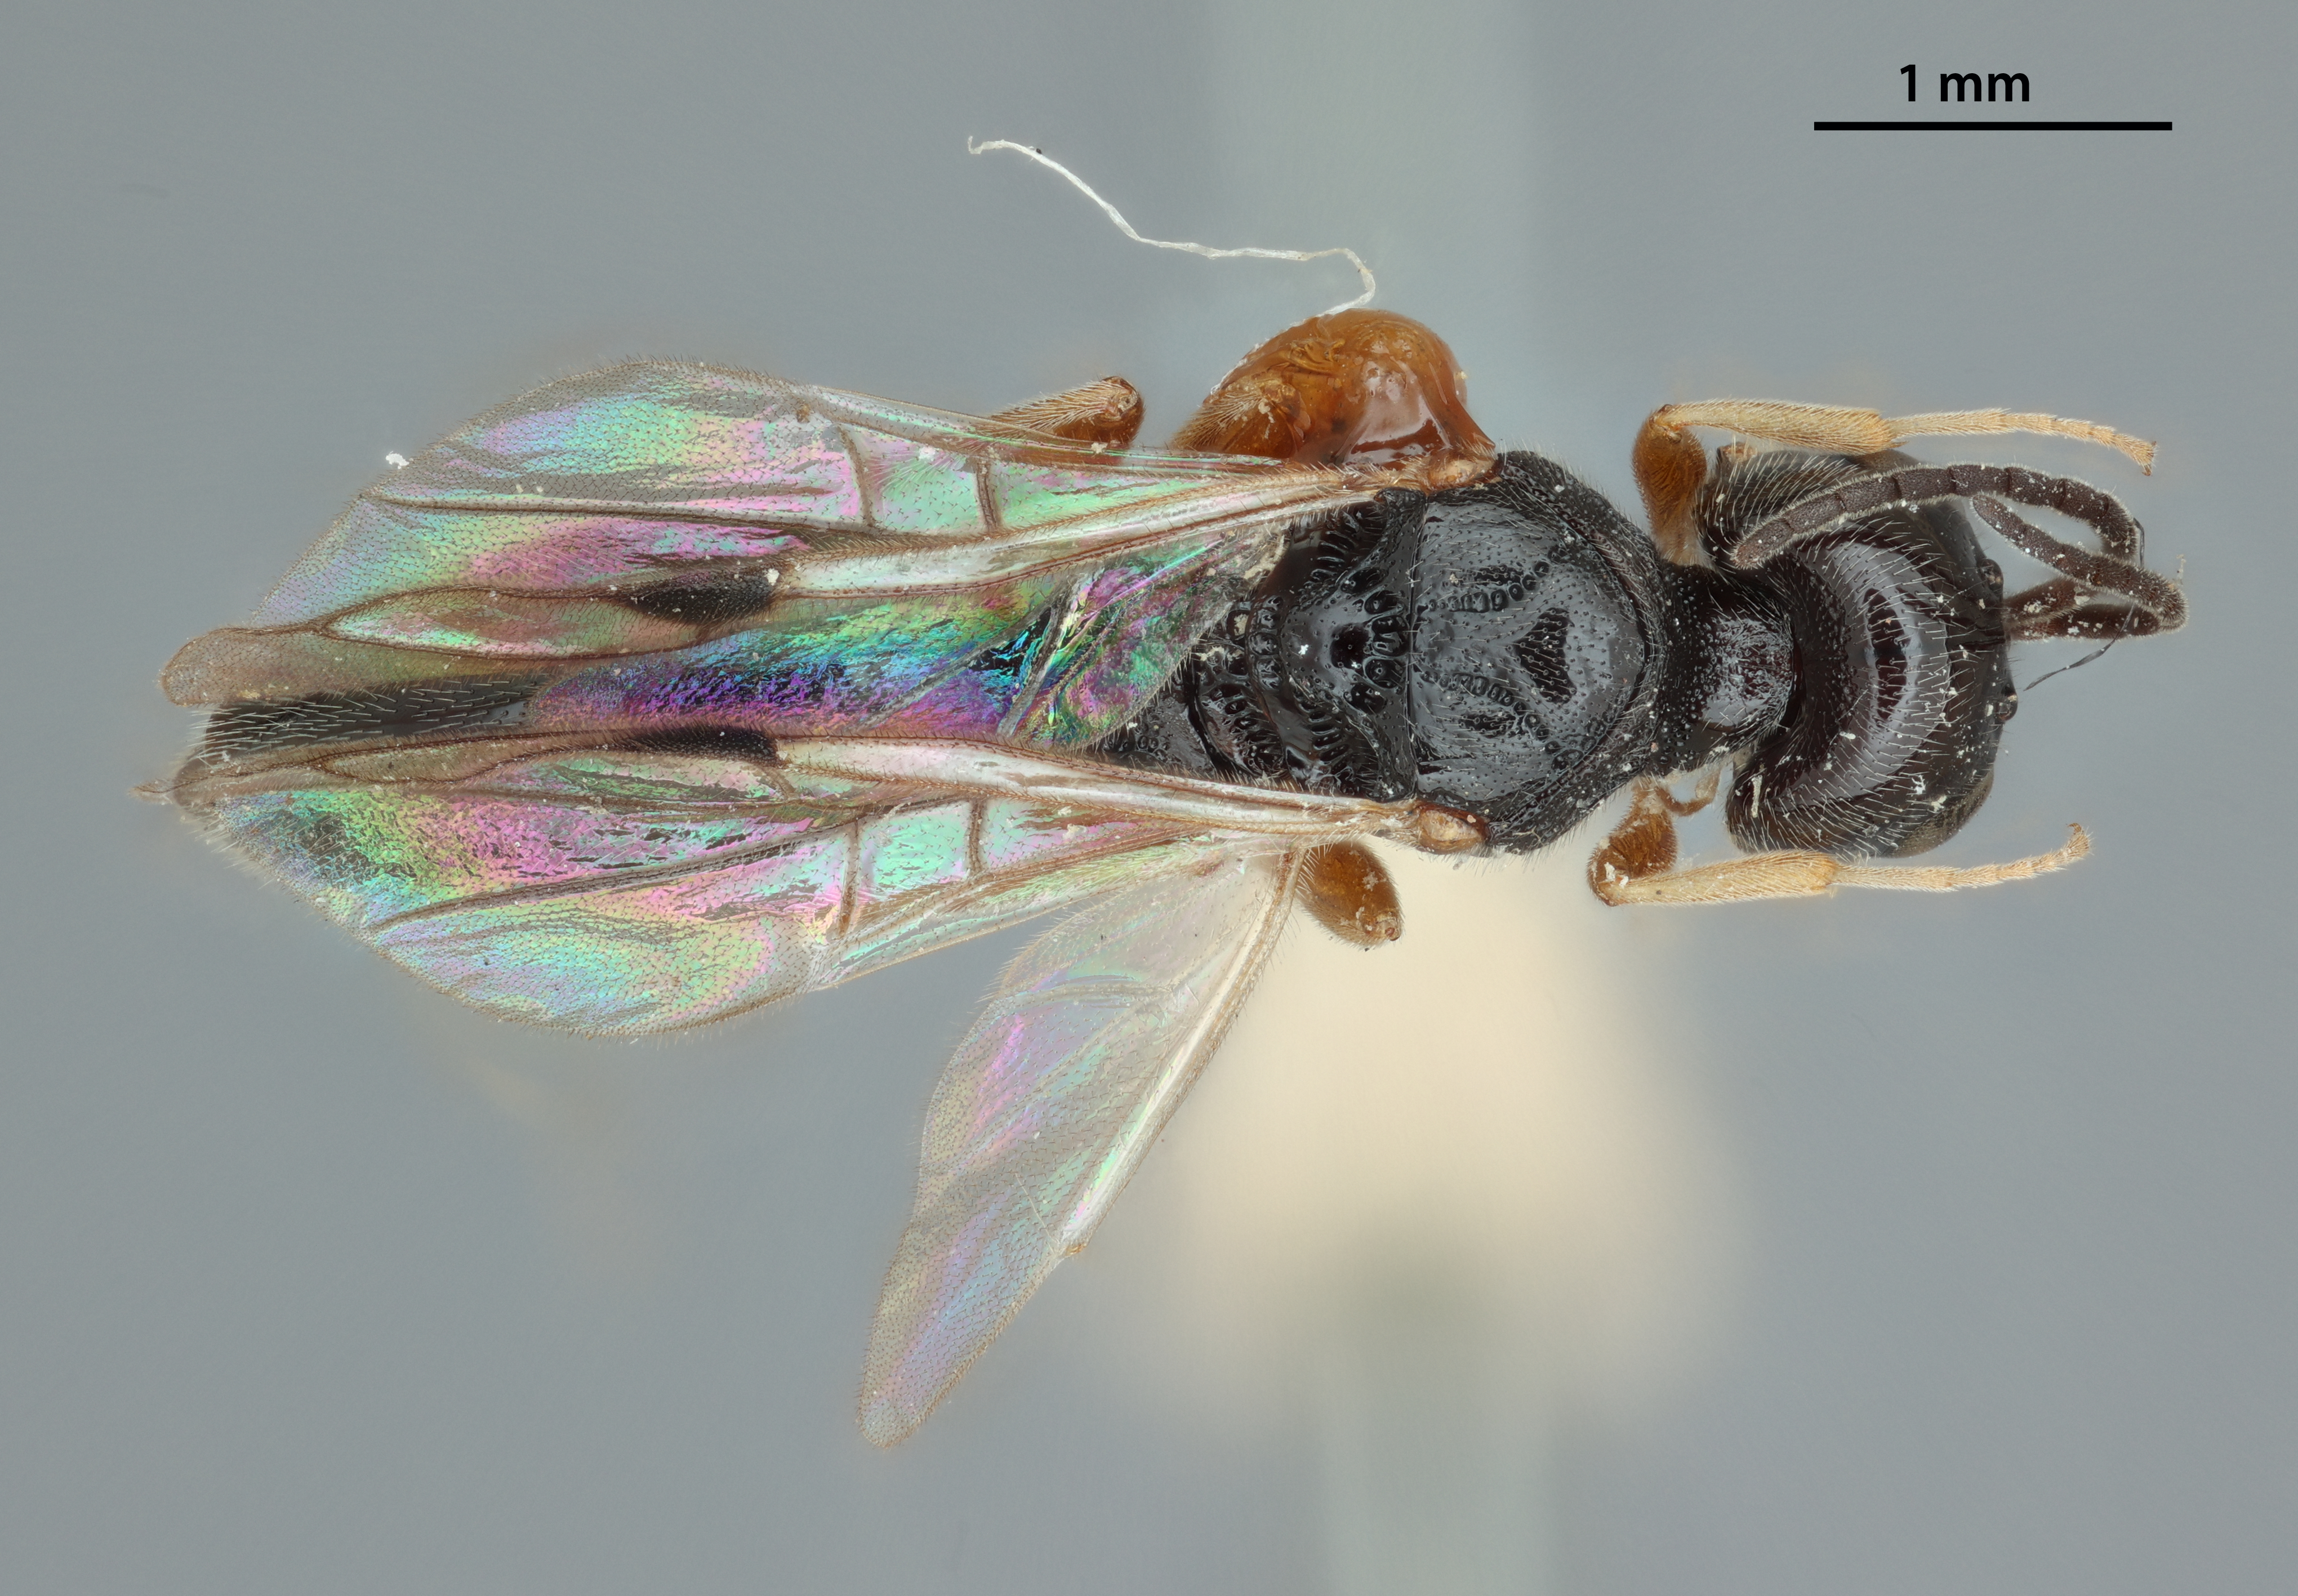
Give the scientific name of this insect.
Vanhornia eucnemidarum
